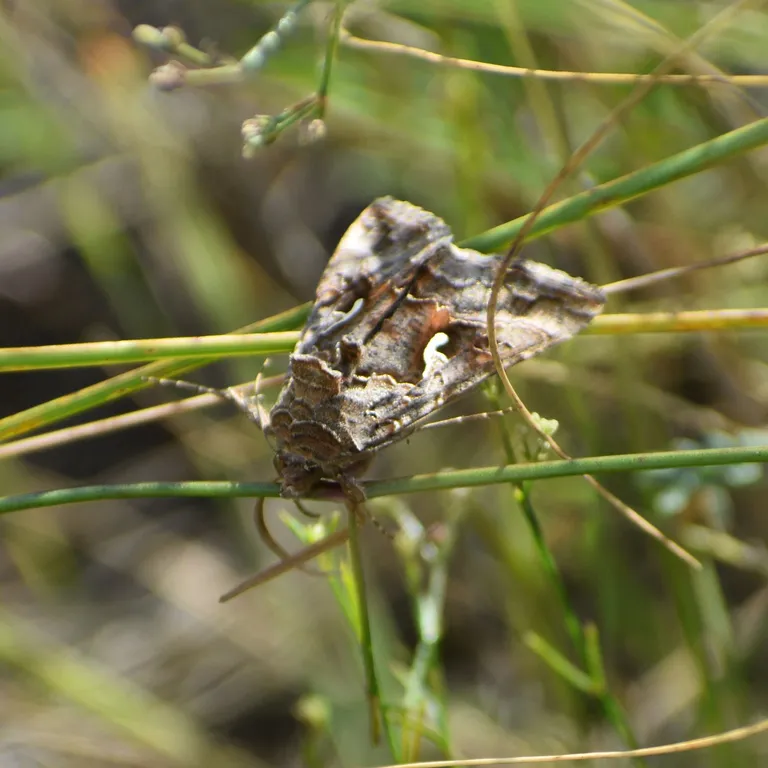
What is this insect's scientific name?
Autographa gamma
